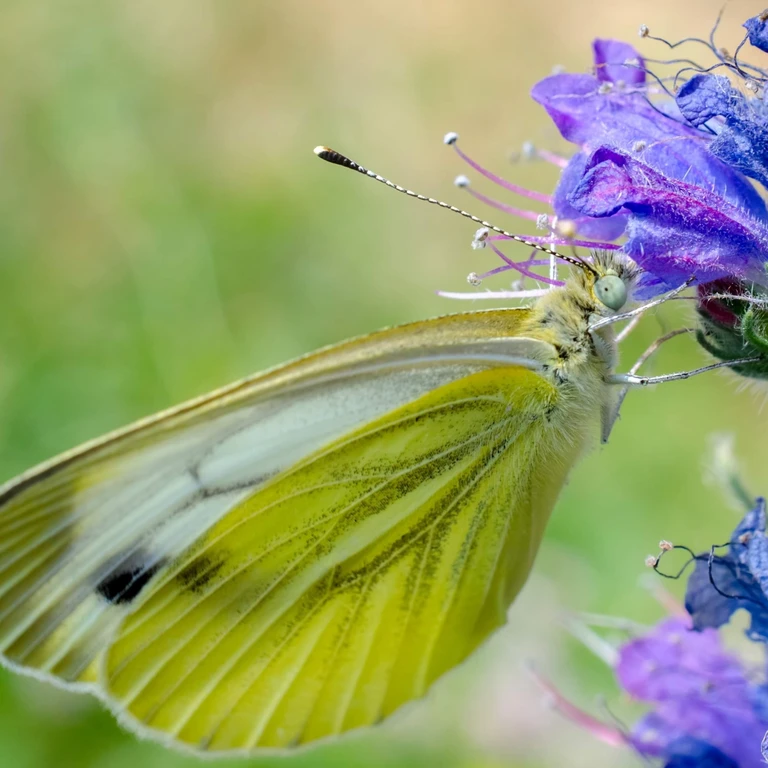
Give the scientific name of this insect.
Pieris napi
